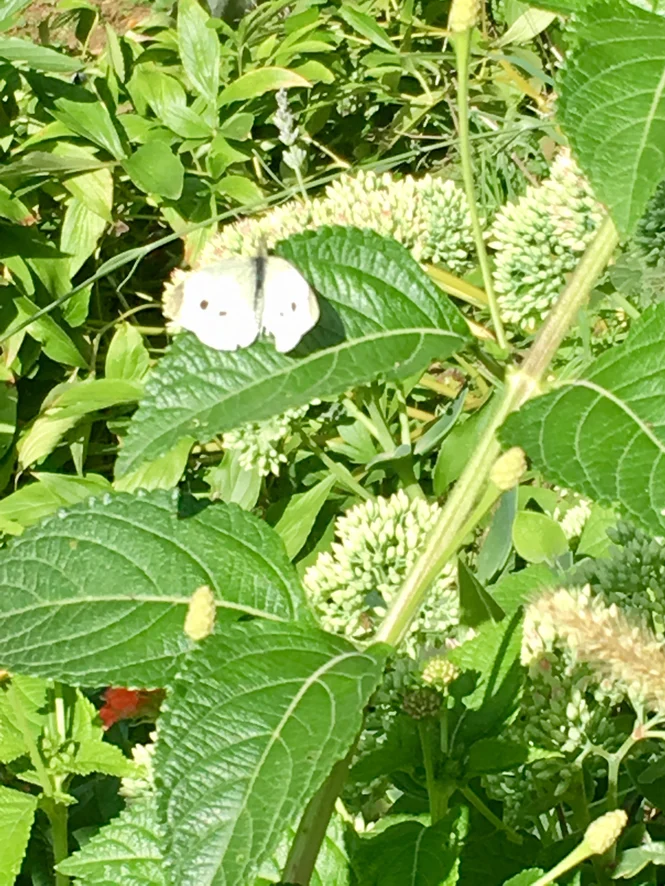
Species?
Pieris rapae
